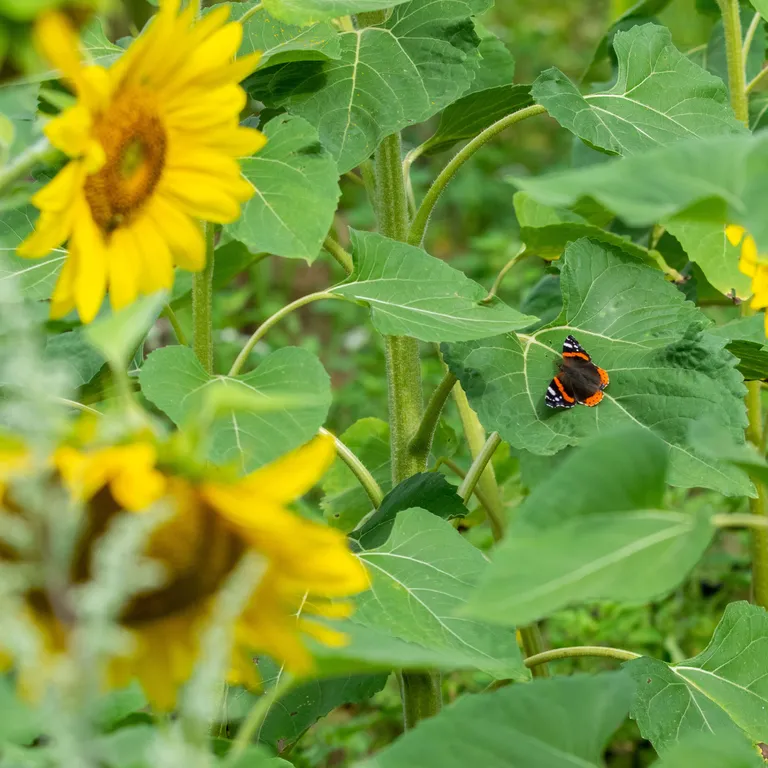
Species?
Vanessa atalanta
